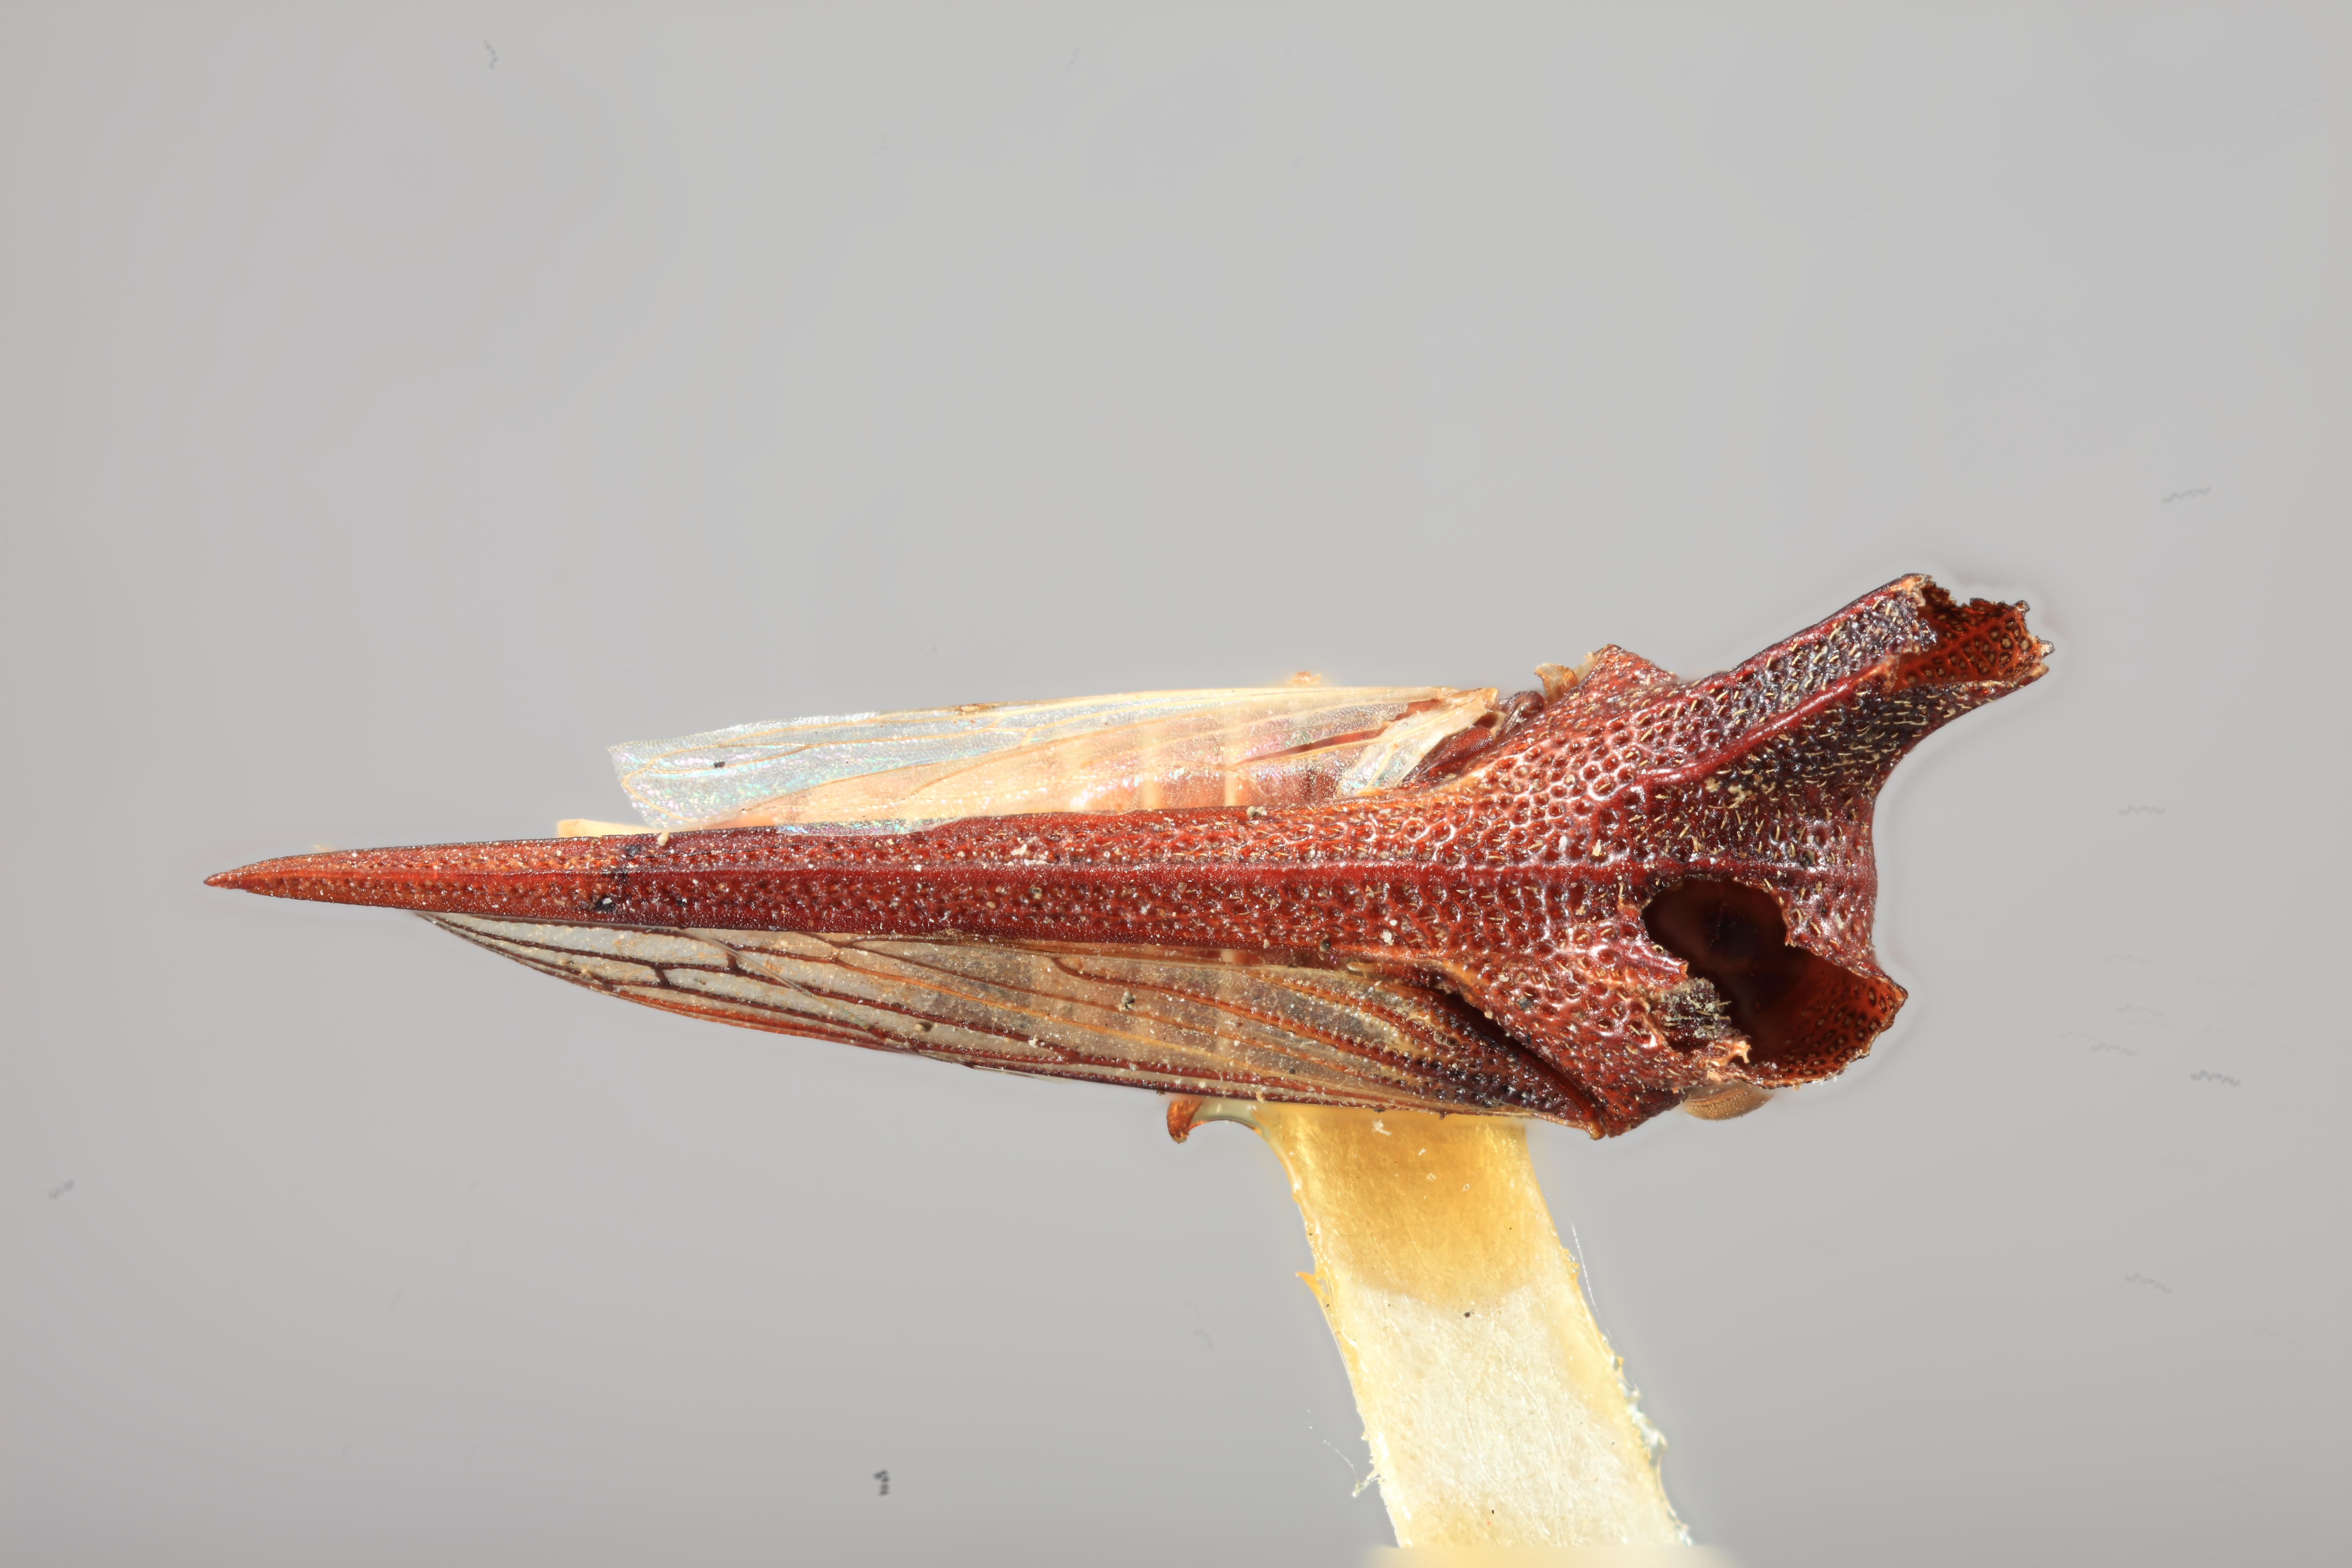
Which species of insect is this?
Daunus gracilis
